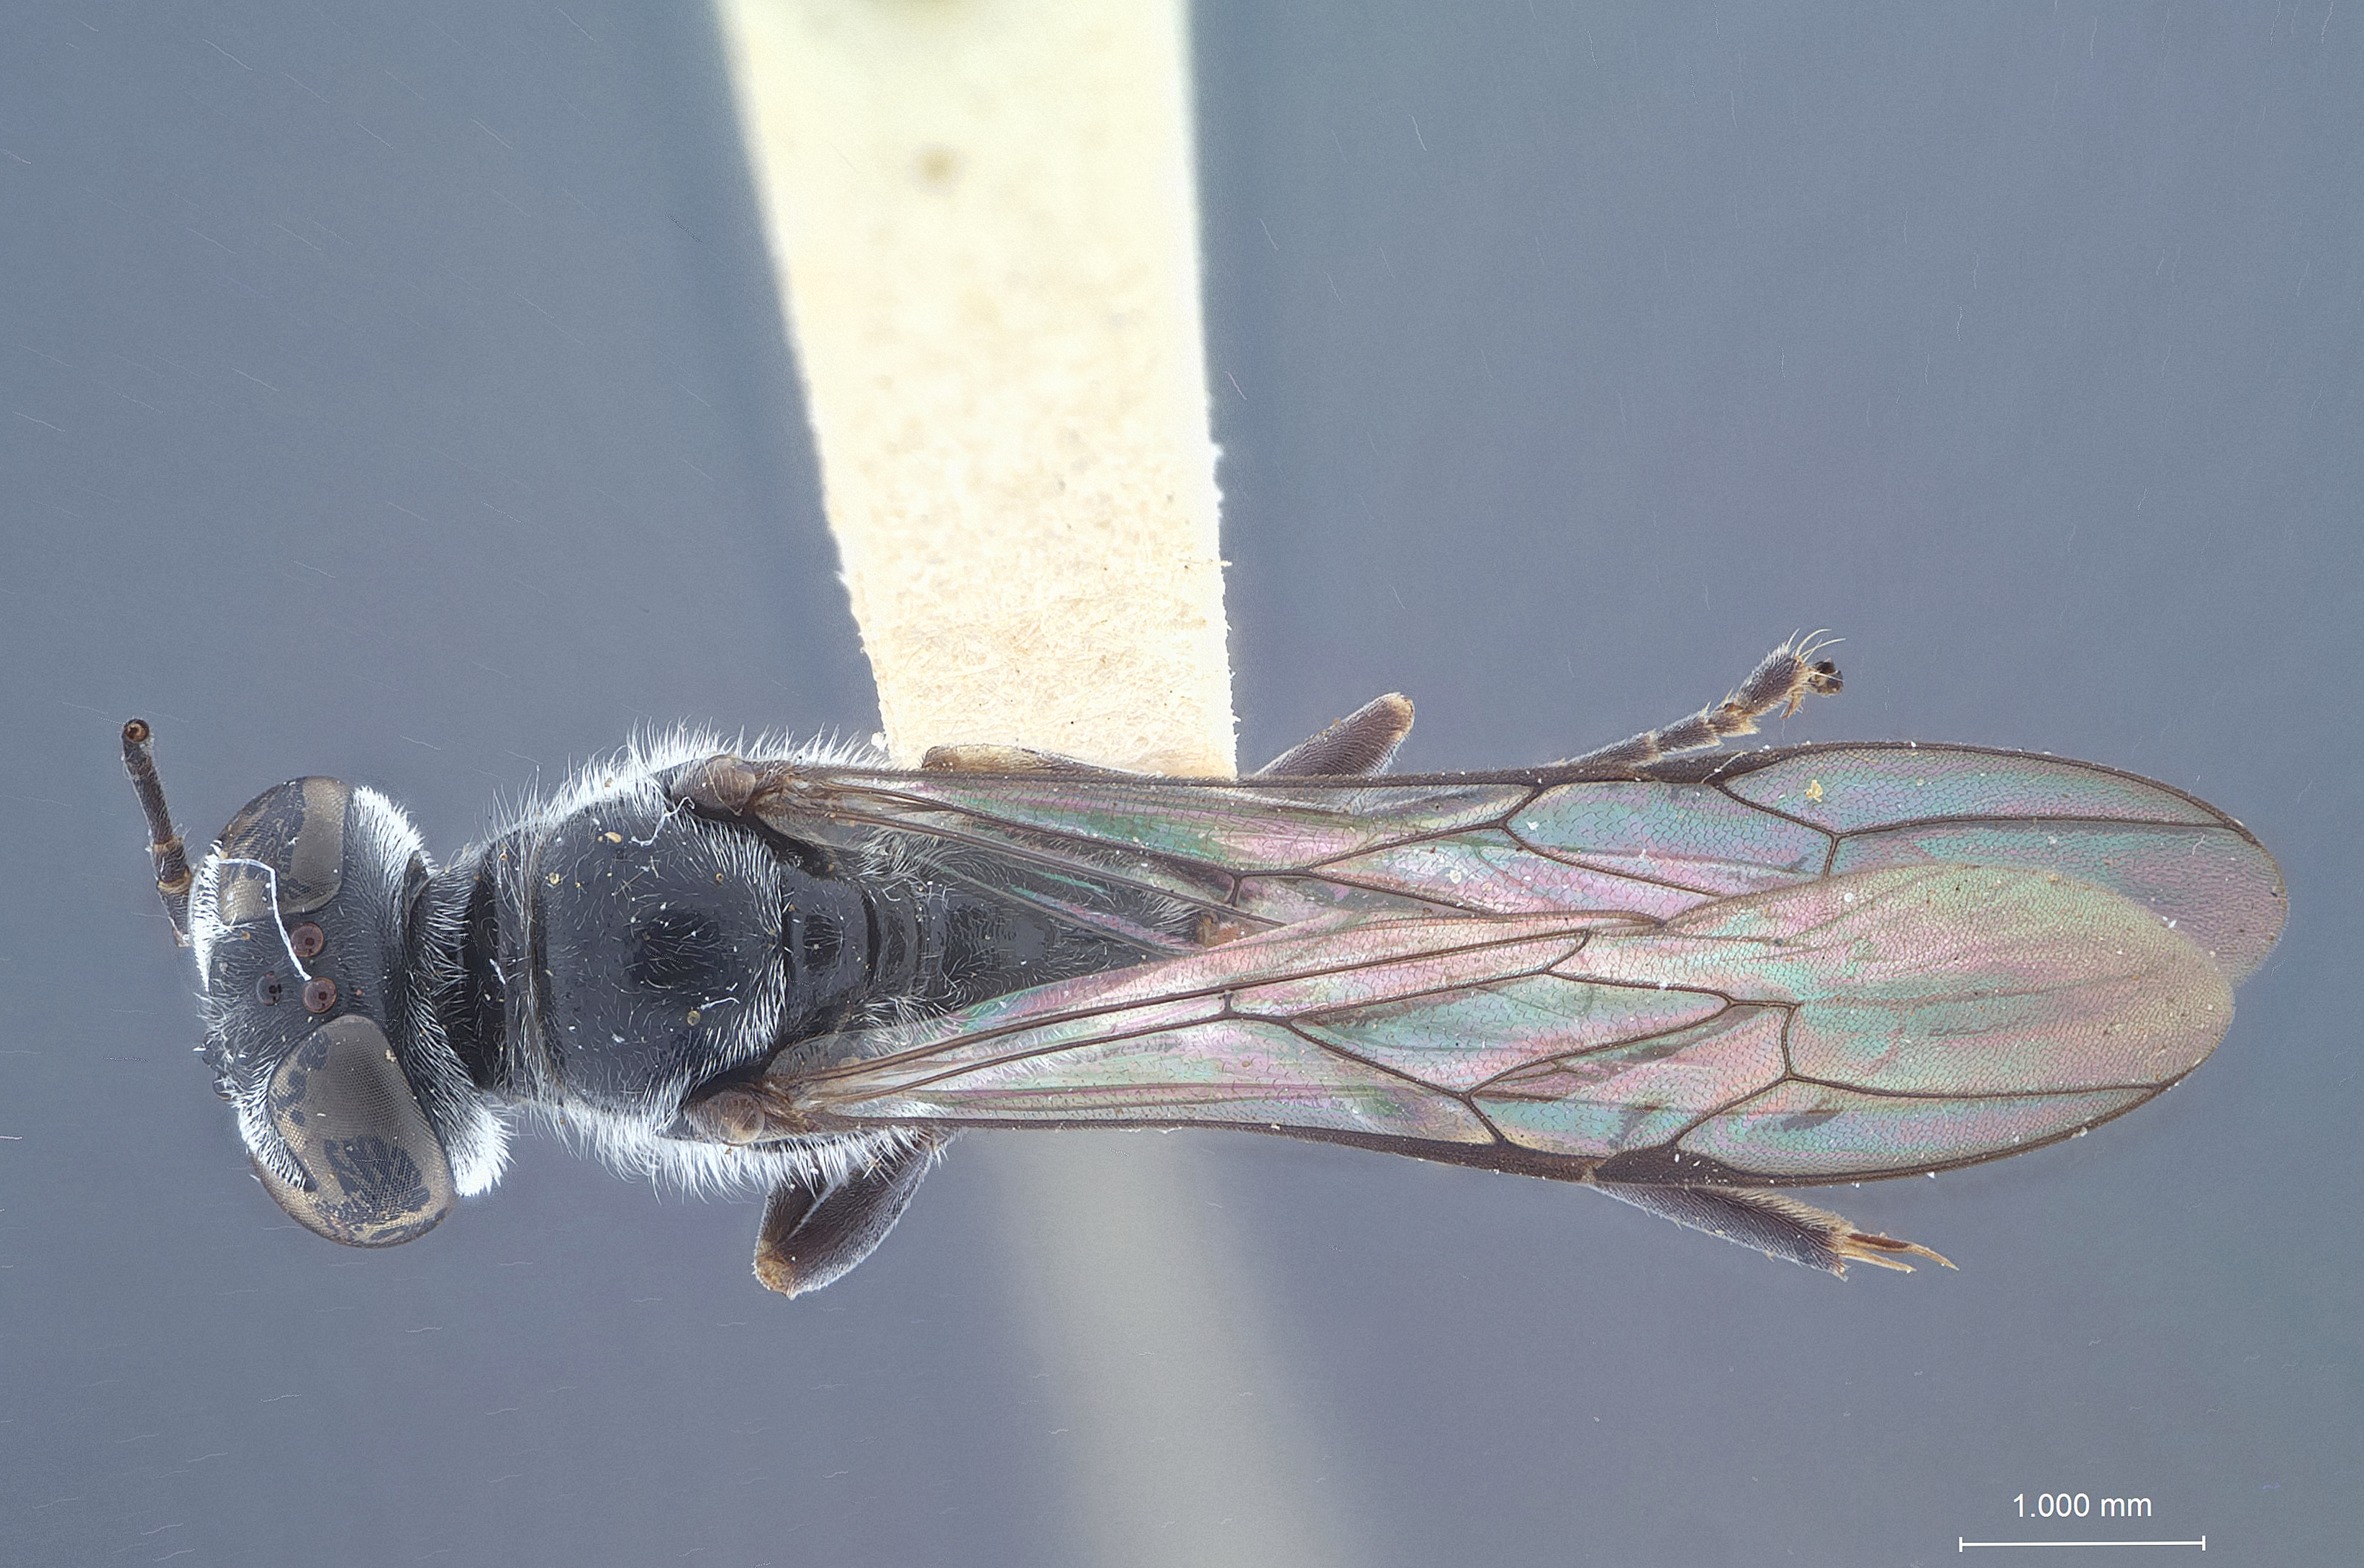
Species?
Trypoxylon rekabum
